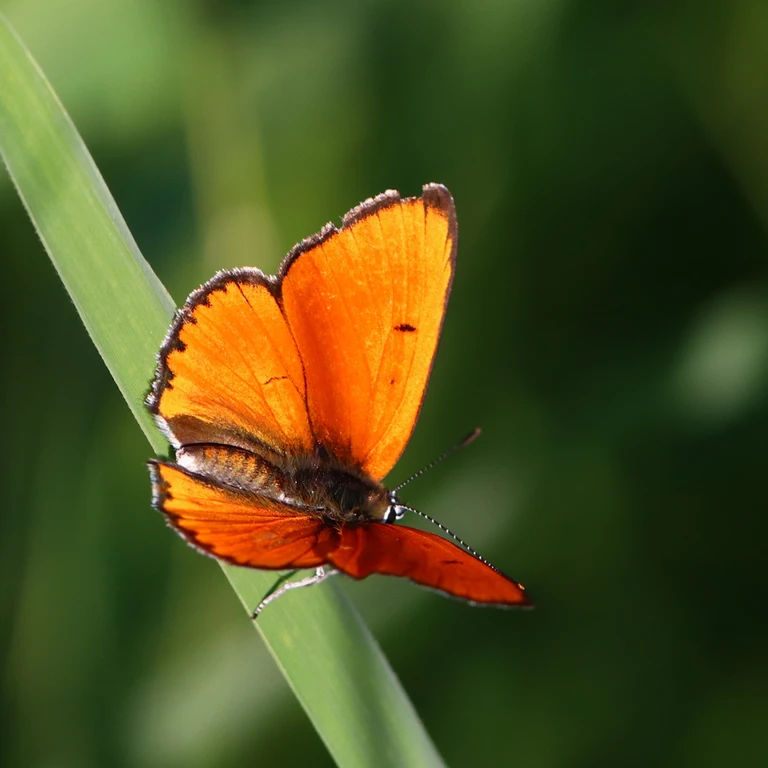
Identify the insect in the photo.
Lycaena dispar
